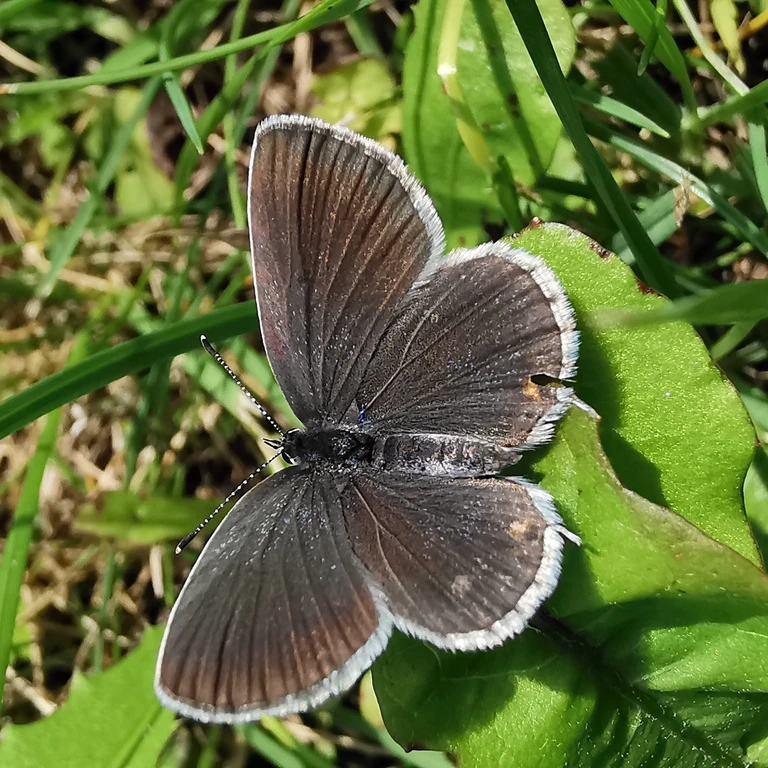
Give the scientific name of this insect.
Cupido argiades (also Elkalyce argiades)
